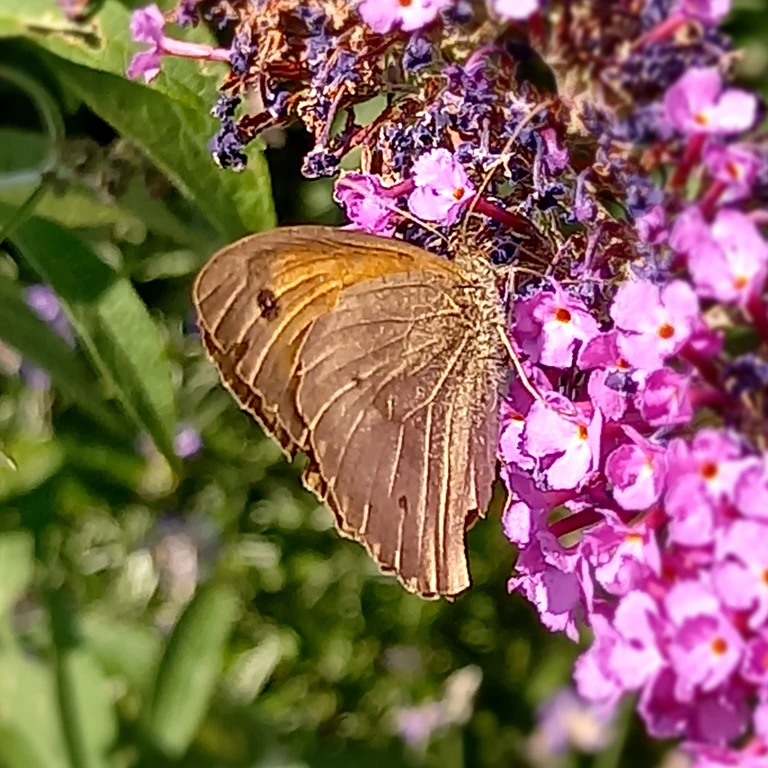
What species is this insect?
Maniola jurtina
